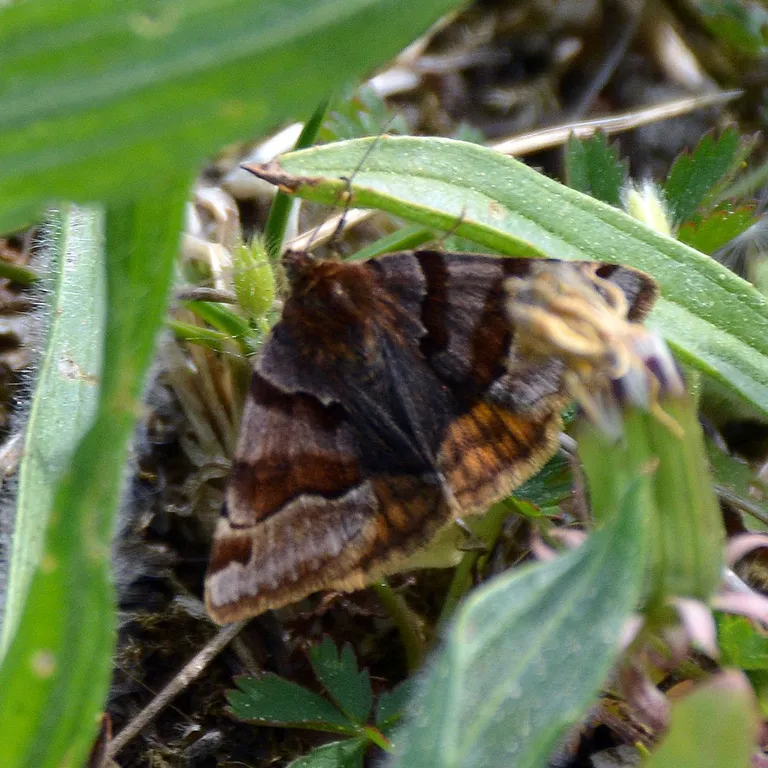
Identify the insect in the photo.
Euclidia glyphica
